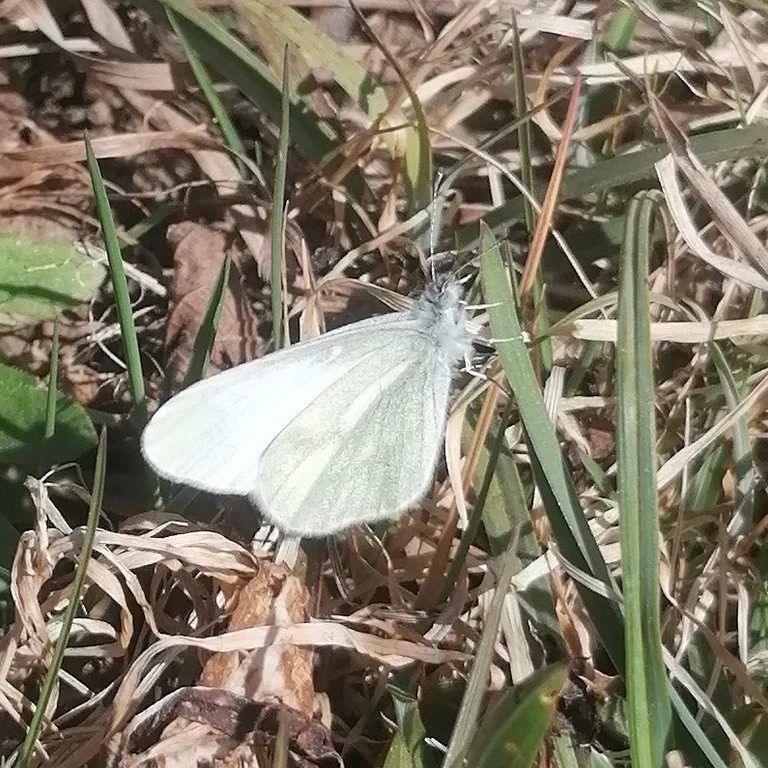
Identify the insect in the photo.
Leptidea sinapis/juvernica
